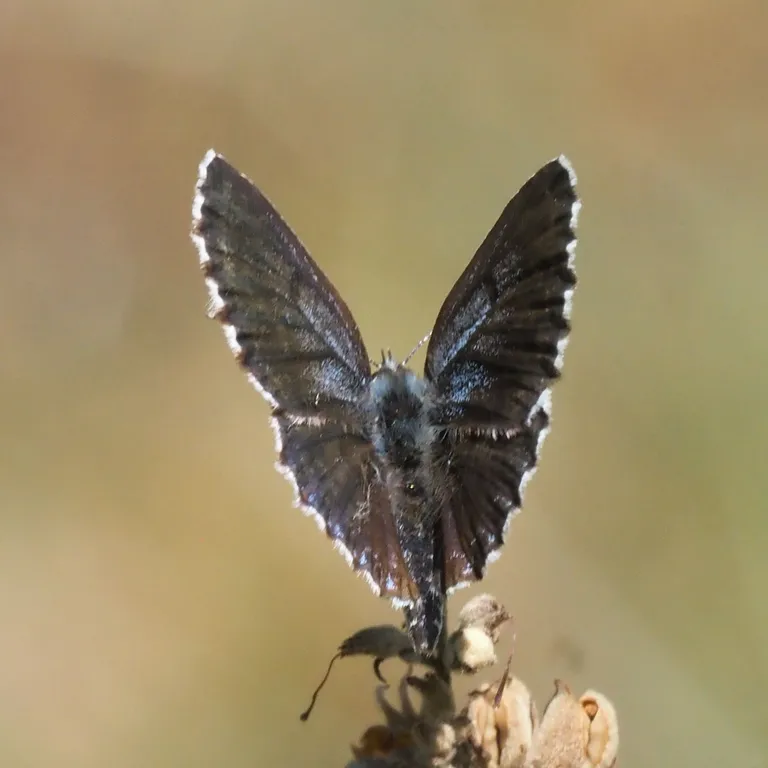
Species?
Scolitantides orion
